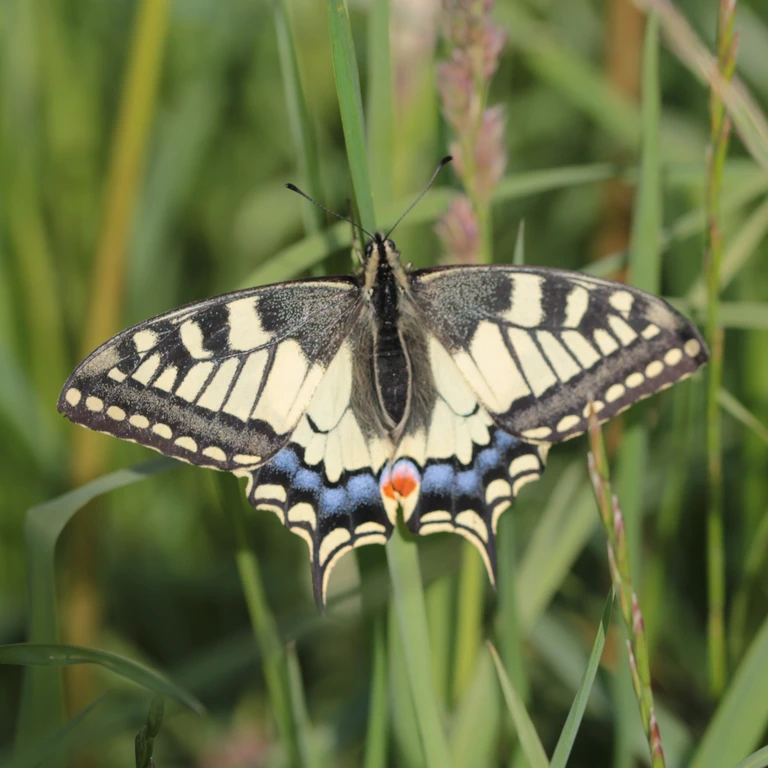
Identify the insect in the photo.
Papilio machaon
